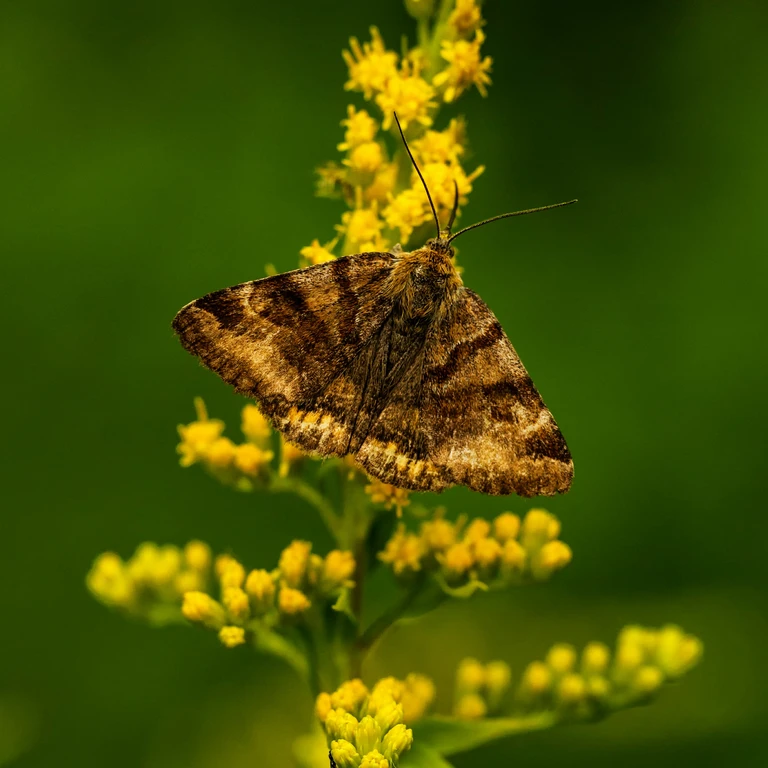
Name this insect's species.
Euclidia glyphica
